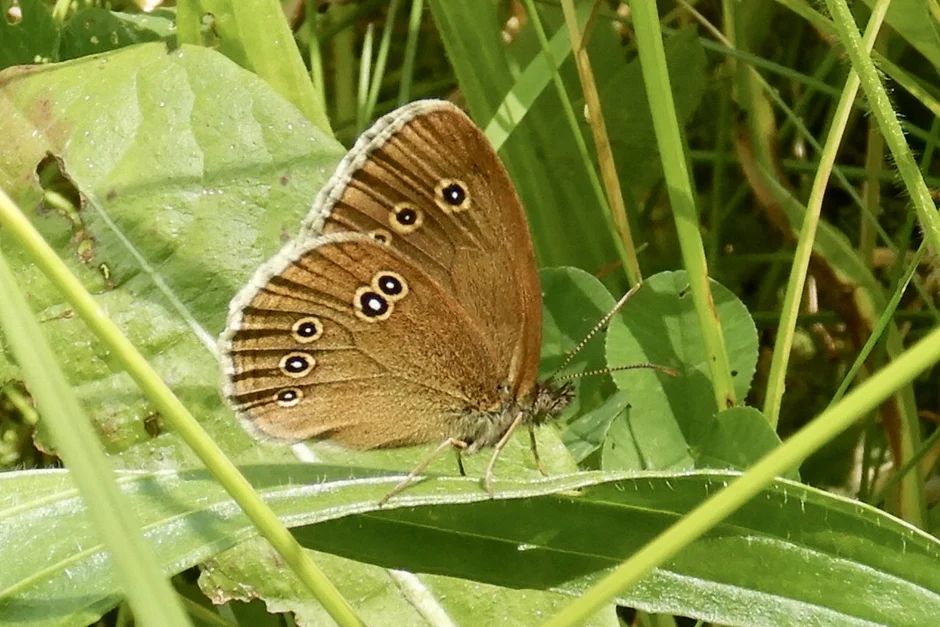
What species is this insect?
Aphantopus hyperantus
